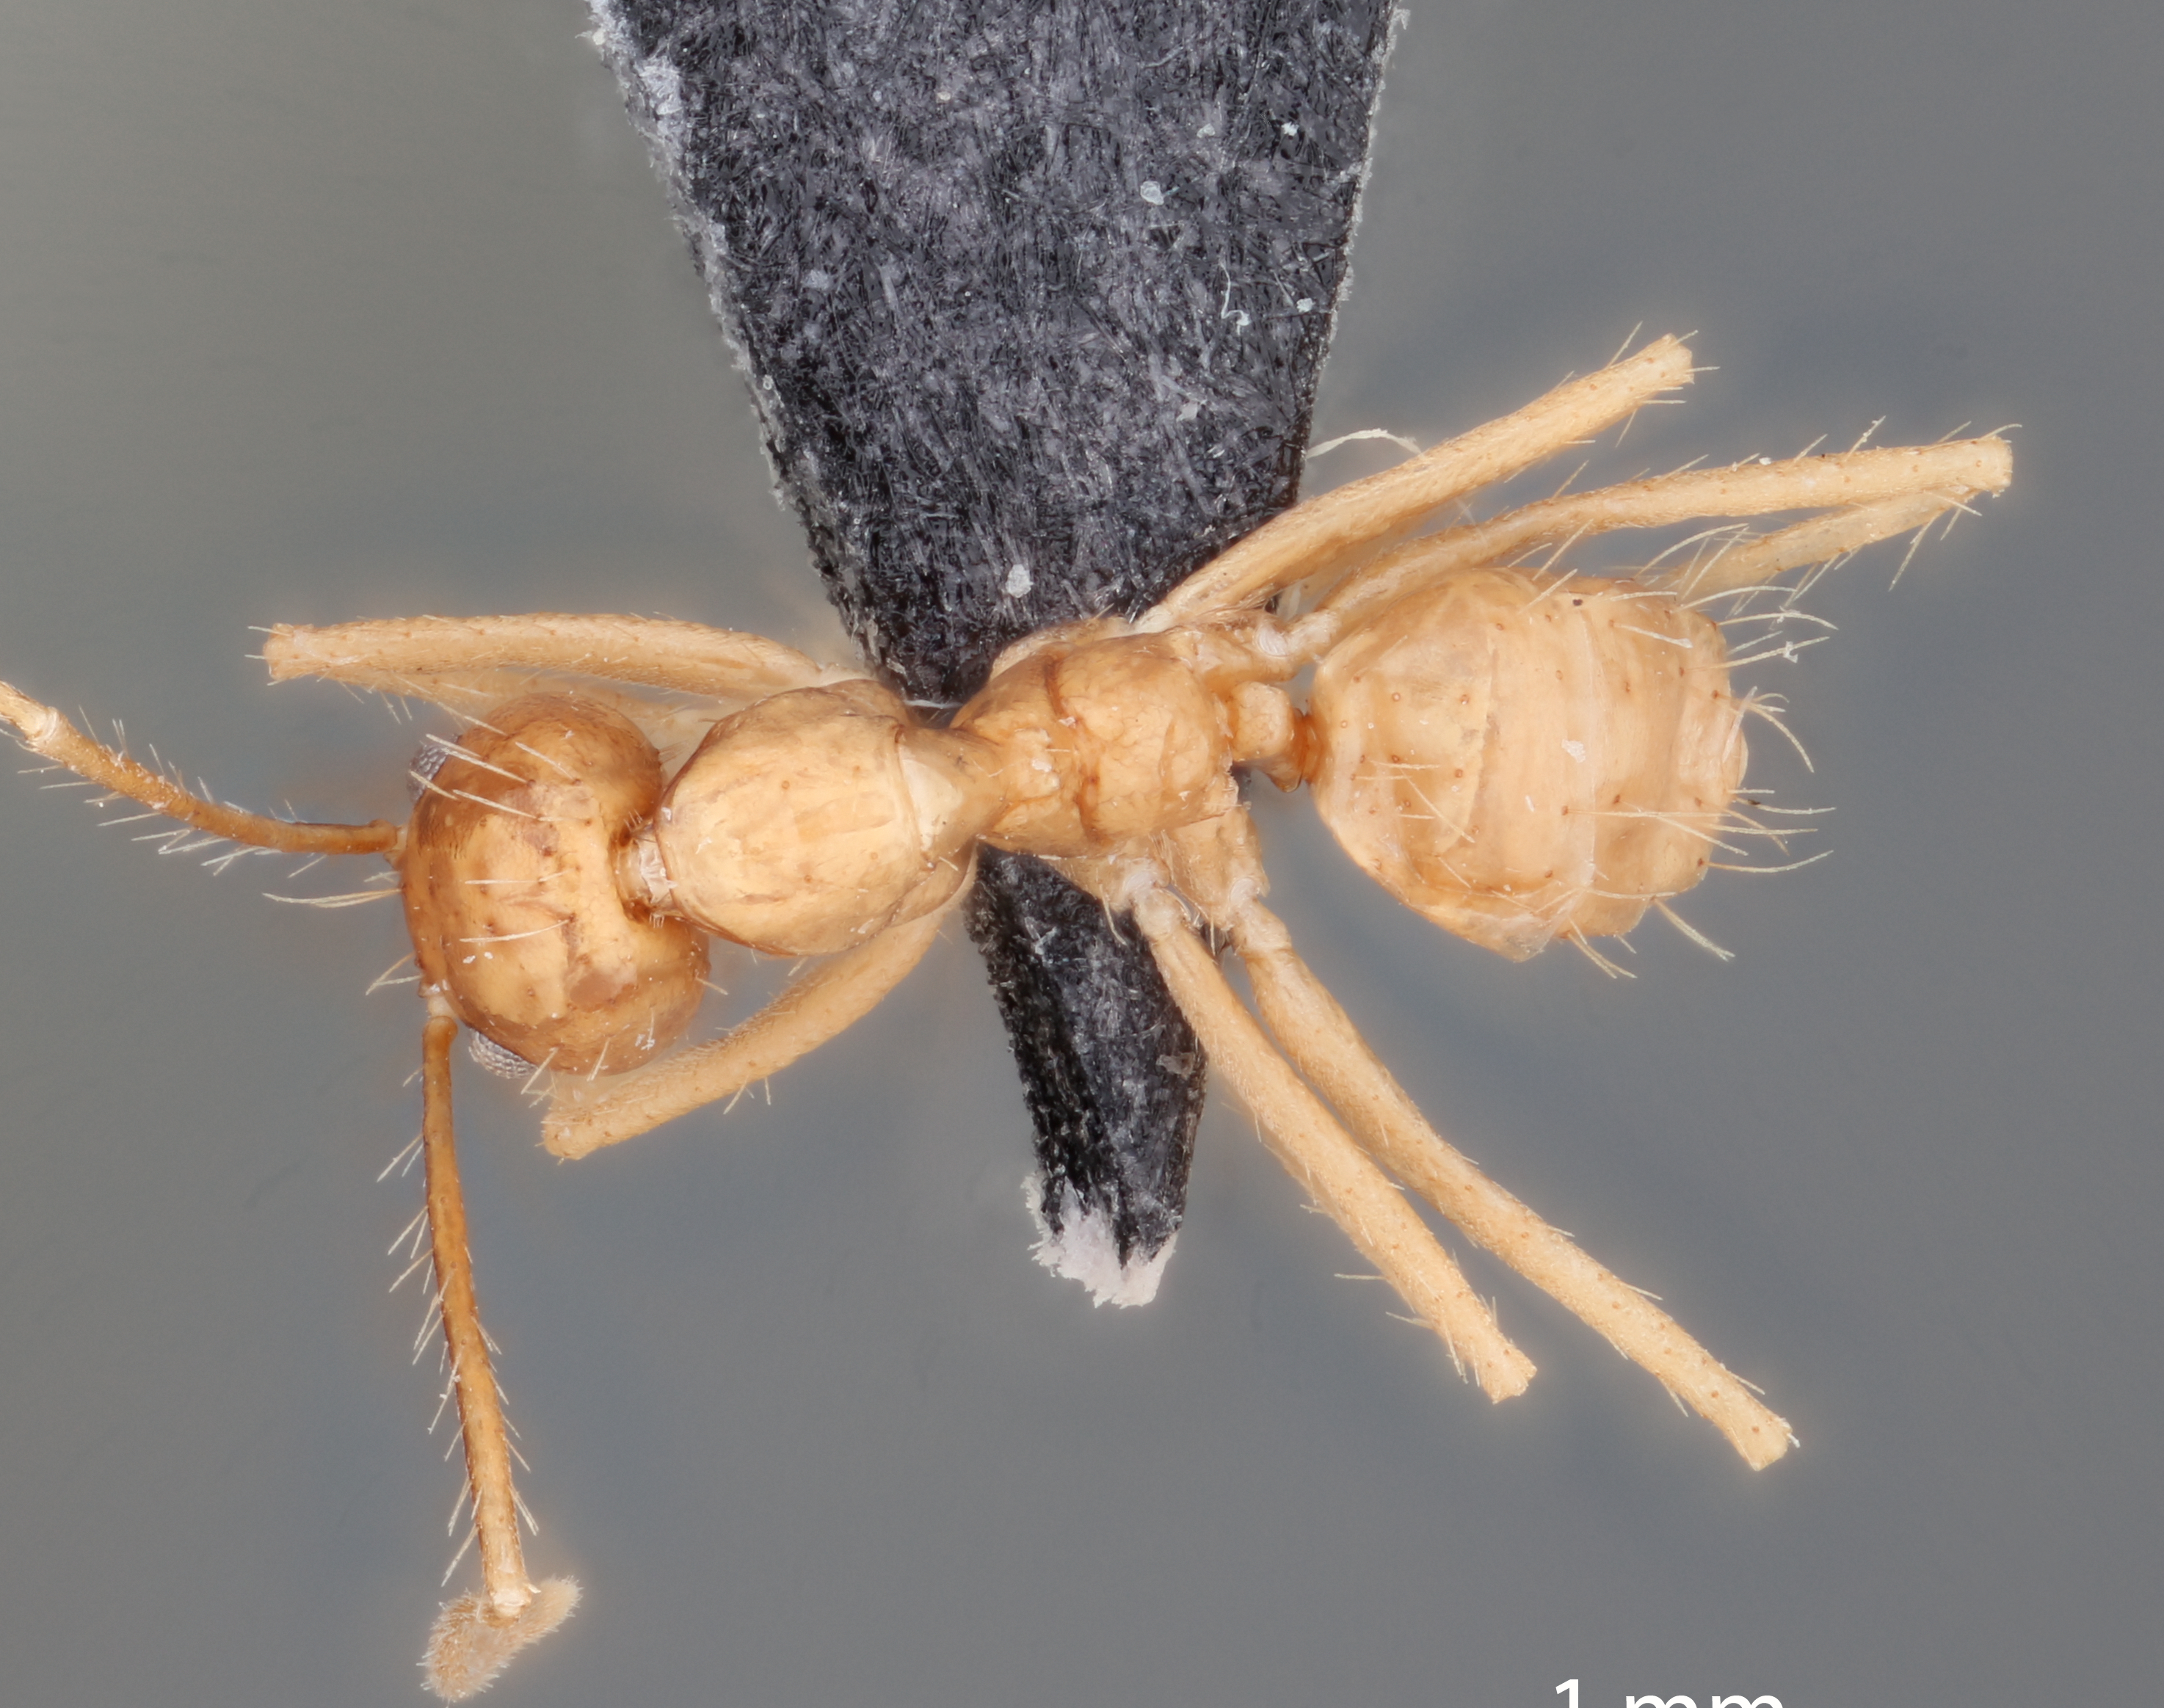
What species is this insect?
Euprenolepis echinata
